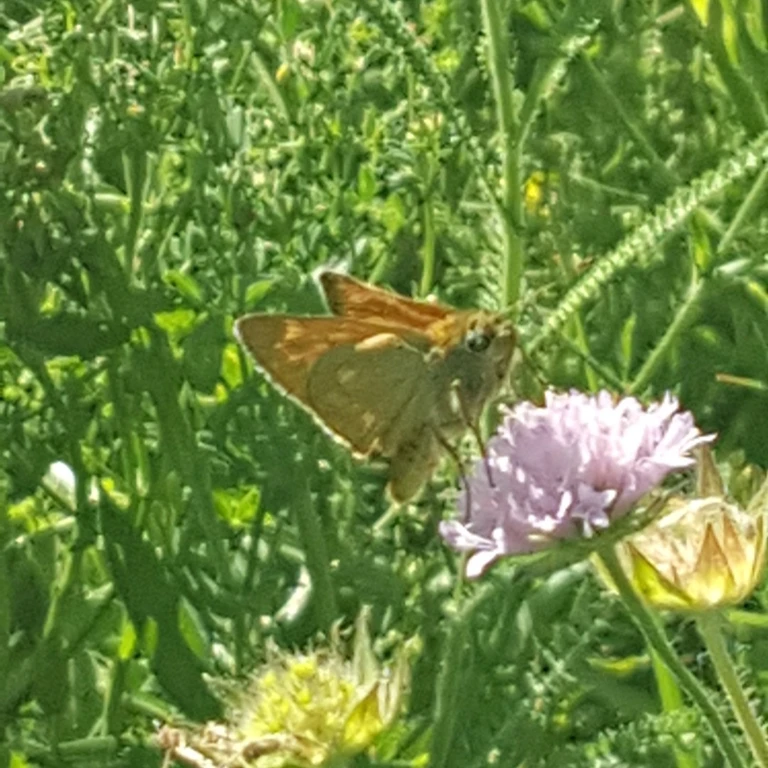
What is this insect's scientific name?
Ochlodes sylvanus (also Ochlodes venata)
